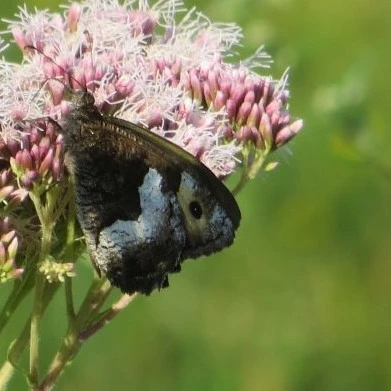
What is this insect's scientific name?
Hipparchia alcyone
